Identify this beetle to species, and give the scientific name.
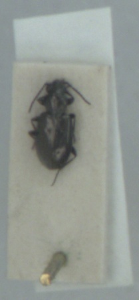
Bembidion bipunctatum
